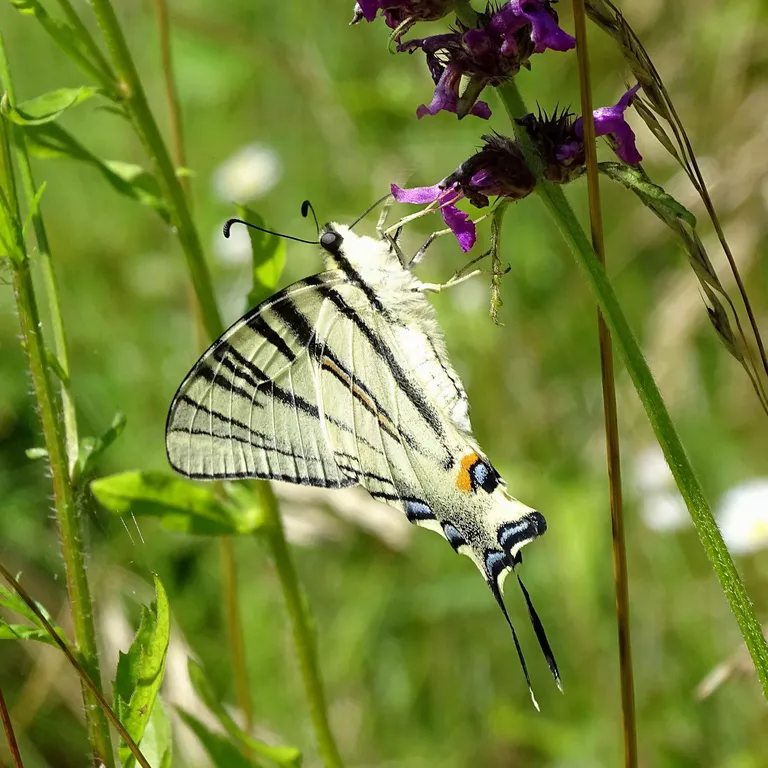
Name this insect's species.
Iphiclides podalirius
